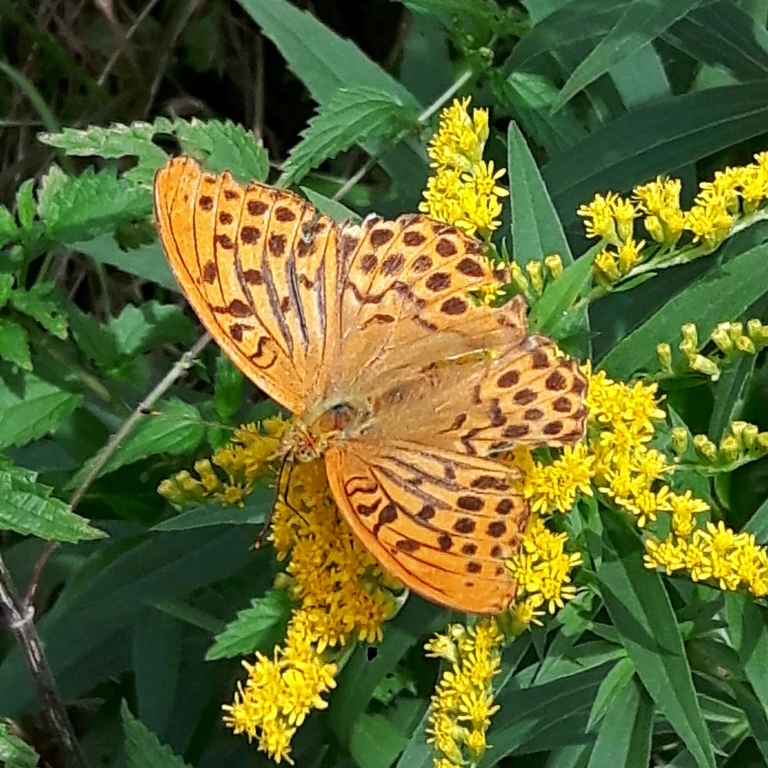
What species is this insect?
Argynnis paphia
